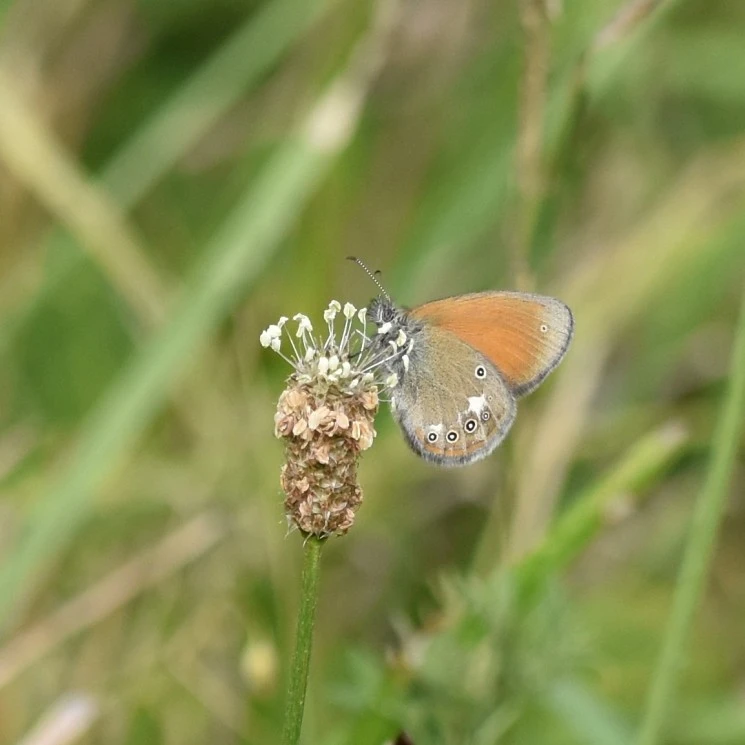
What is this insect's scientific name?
Coenonympha glycerion (also Coenonympha iphis)
